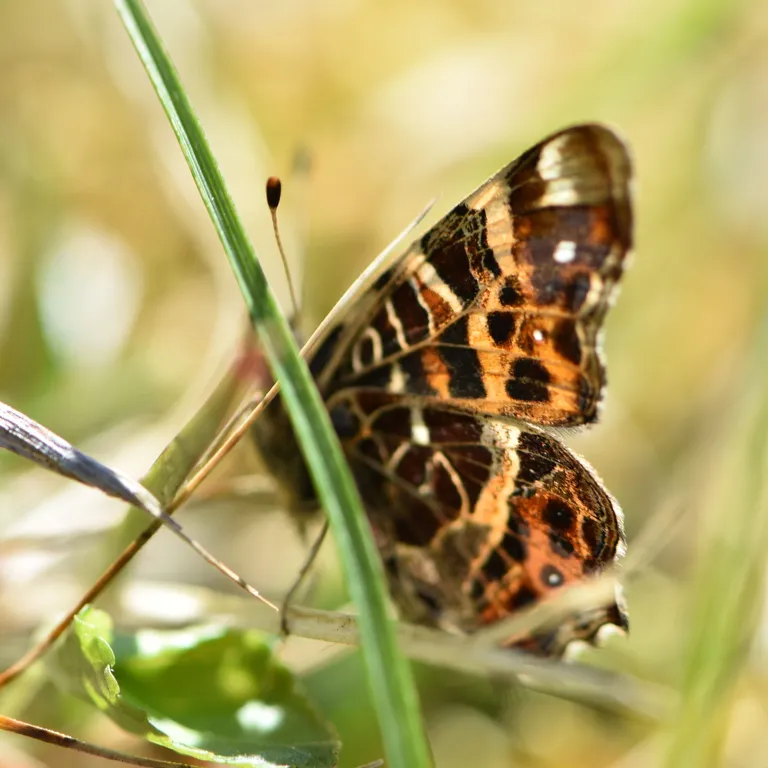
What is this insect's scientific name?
Araschnia levana
